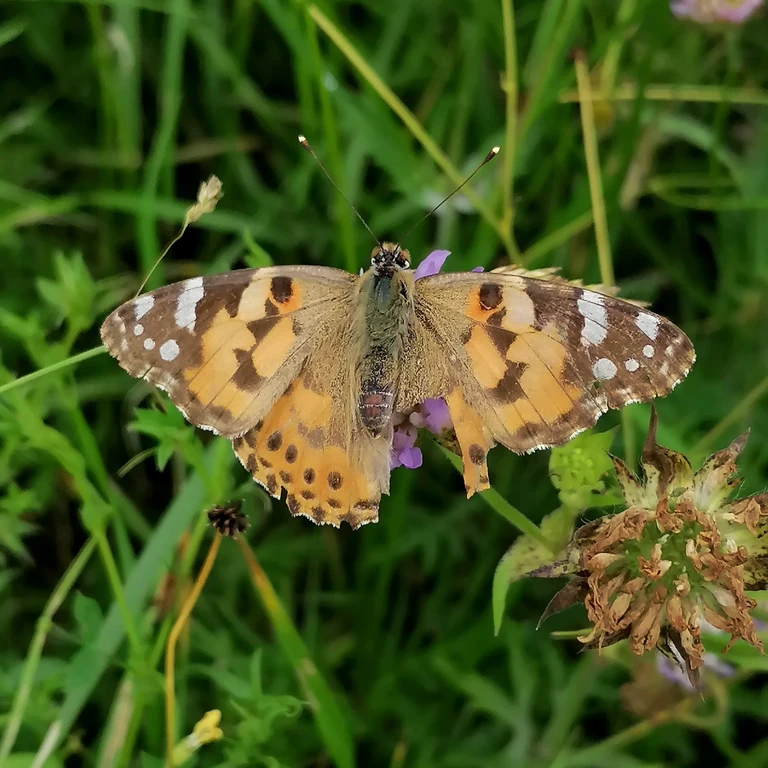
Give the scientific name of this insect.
Vanessa cardui
